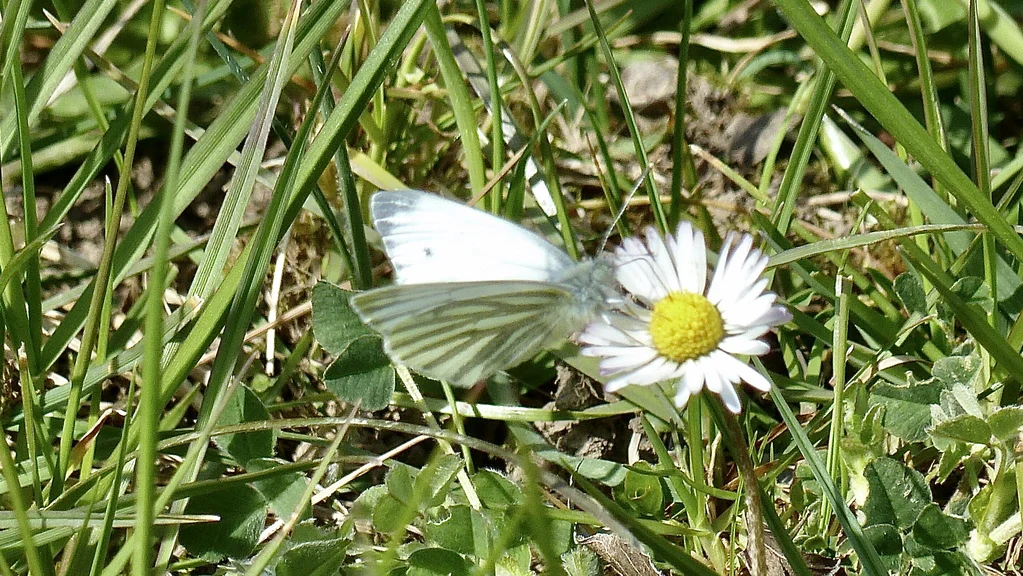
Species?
Pieris napi
